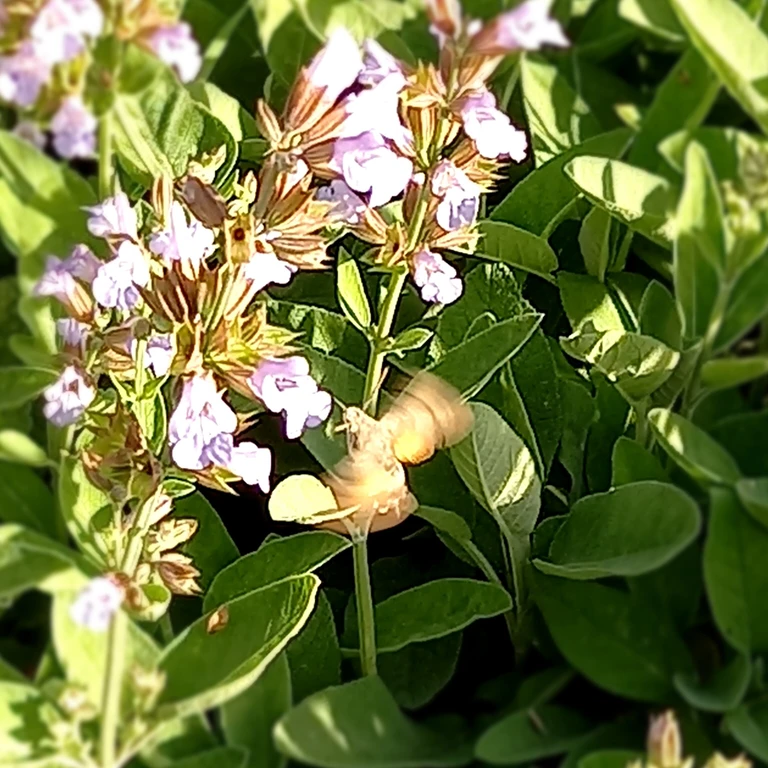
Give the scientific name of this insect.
Macroglossum stellatarum
